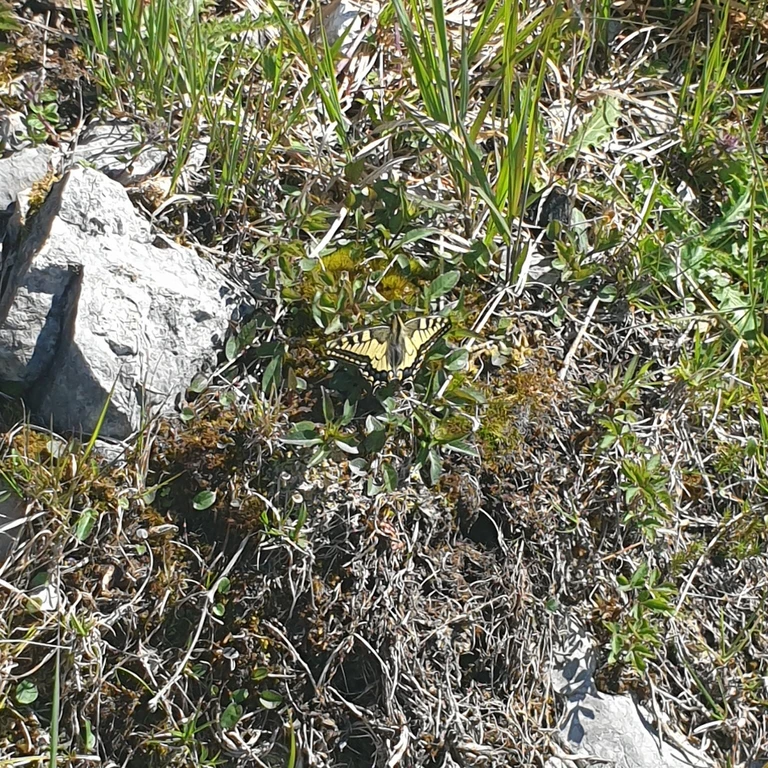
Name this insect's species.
Papilio machaon
